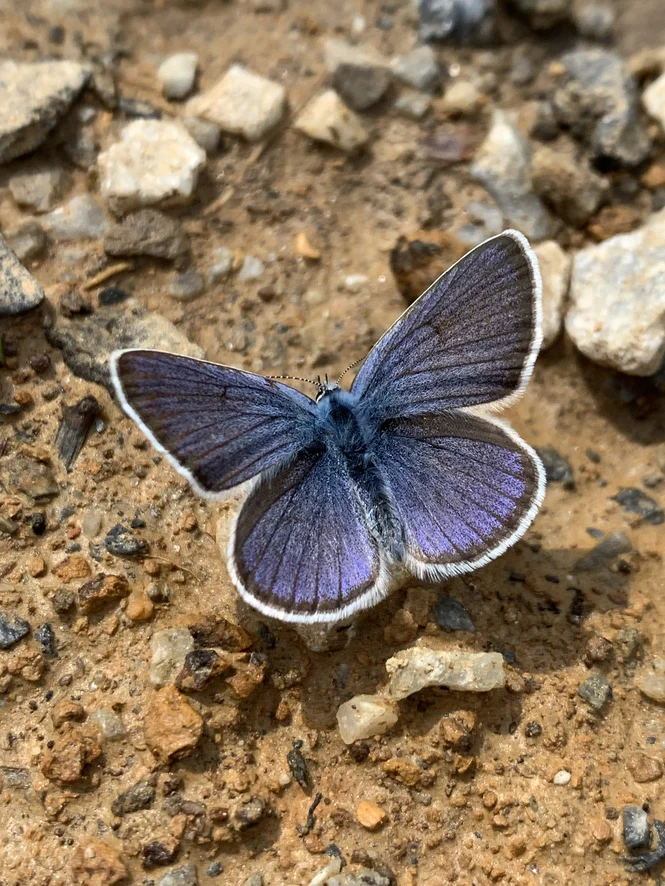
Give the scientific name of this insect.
Cyaniris semiargus
